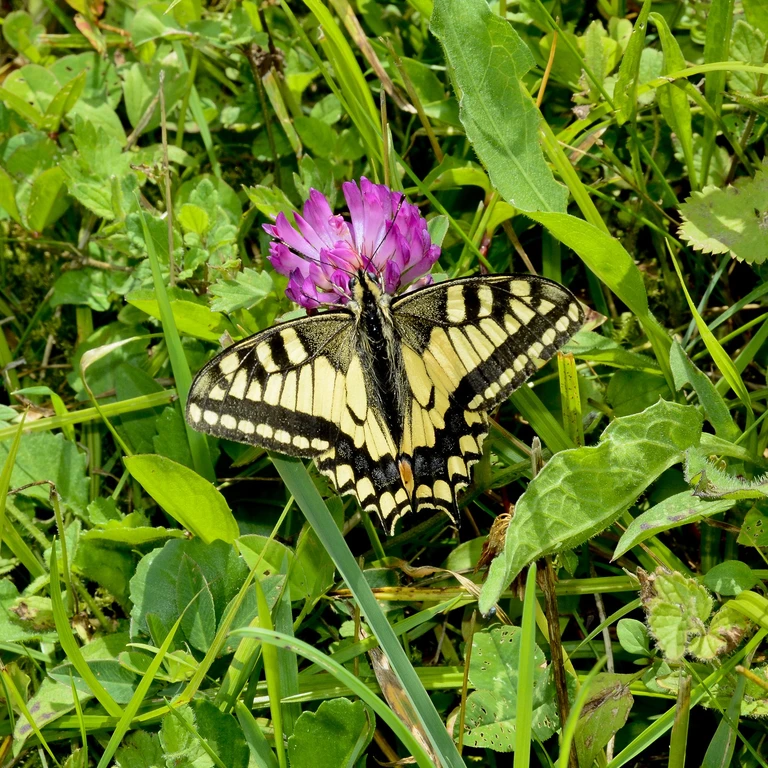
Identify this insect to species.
Papilio machaon
